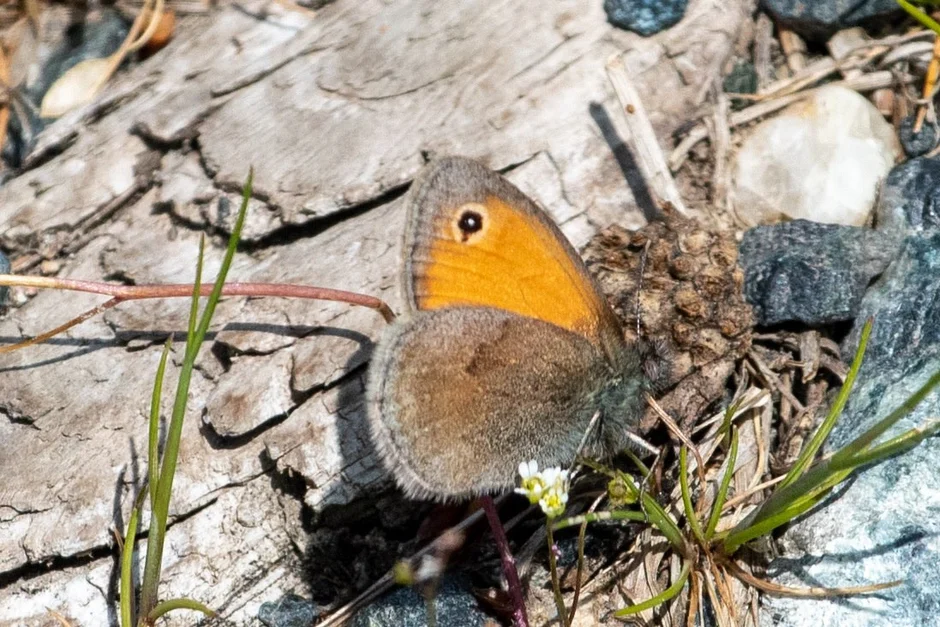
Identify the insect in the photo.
Coenonympha pamphilus
